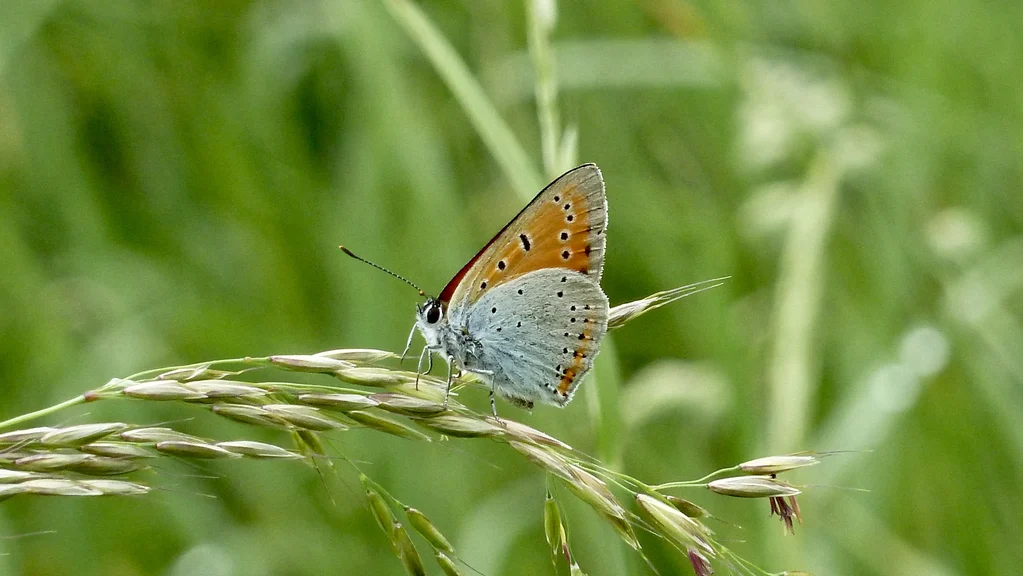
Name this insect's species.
Lycaena dispar
